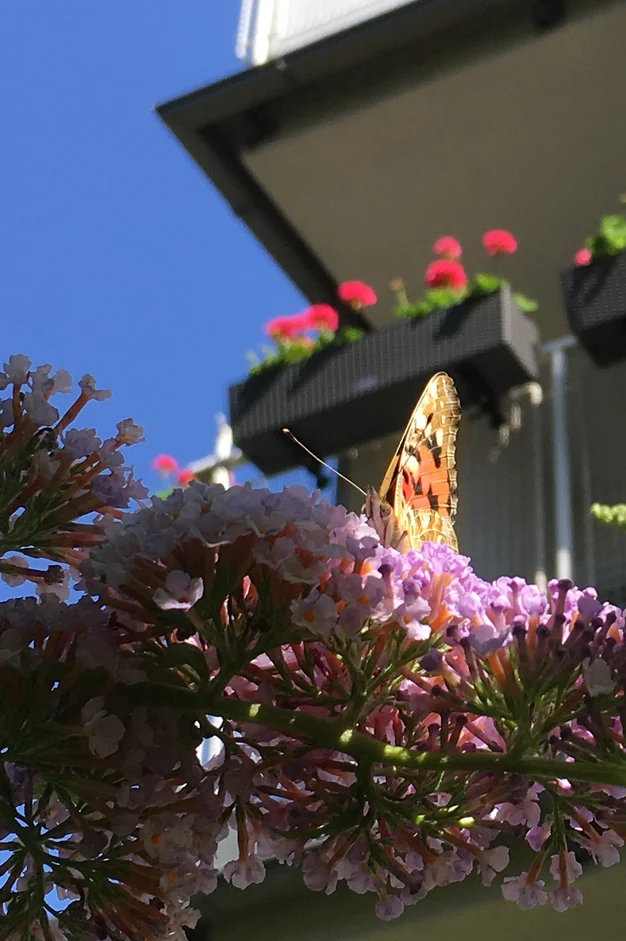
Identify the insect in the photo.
Vanessa cardui
